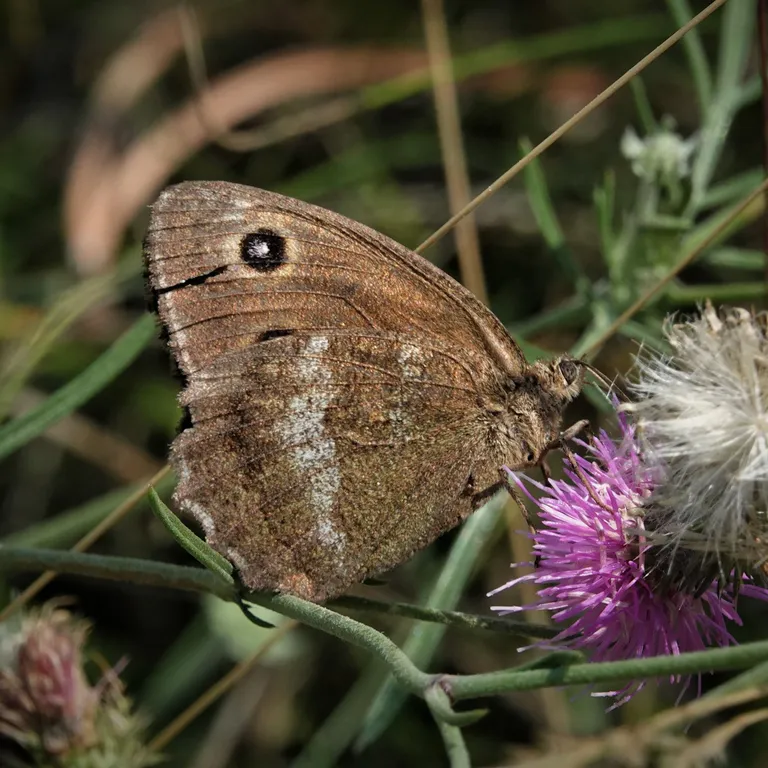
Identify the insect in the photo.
Minois dryas
